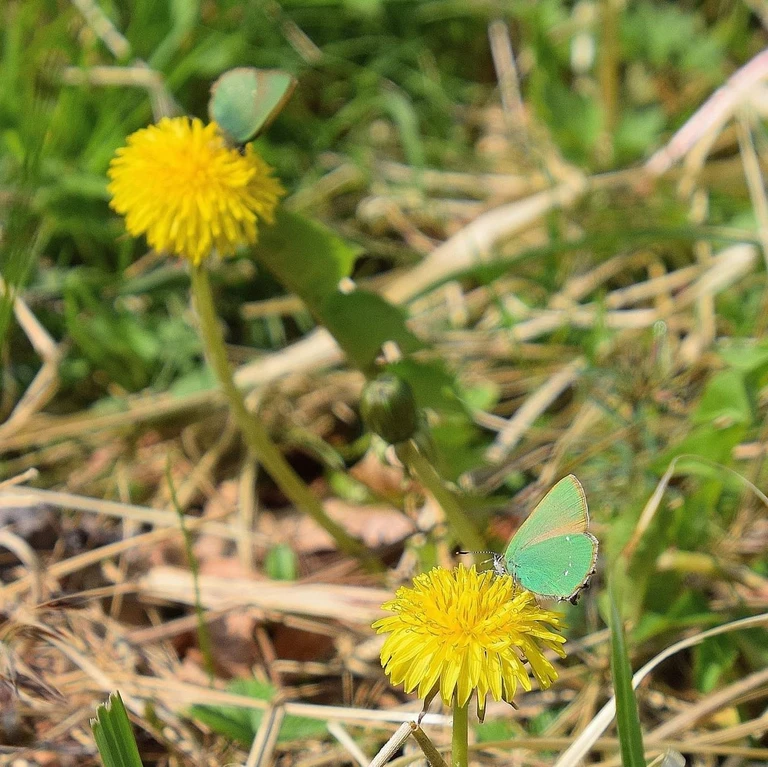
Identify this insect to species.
Callophrys rubi
